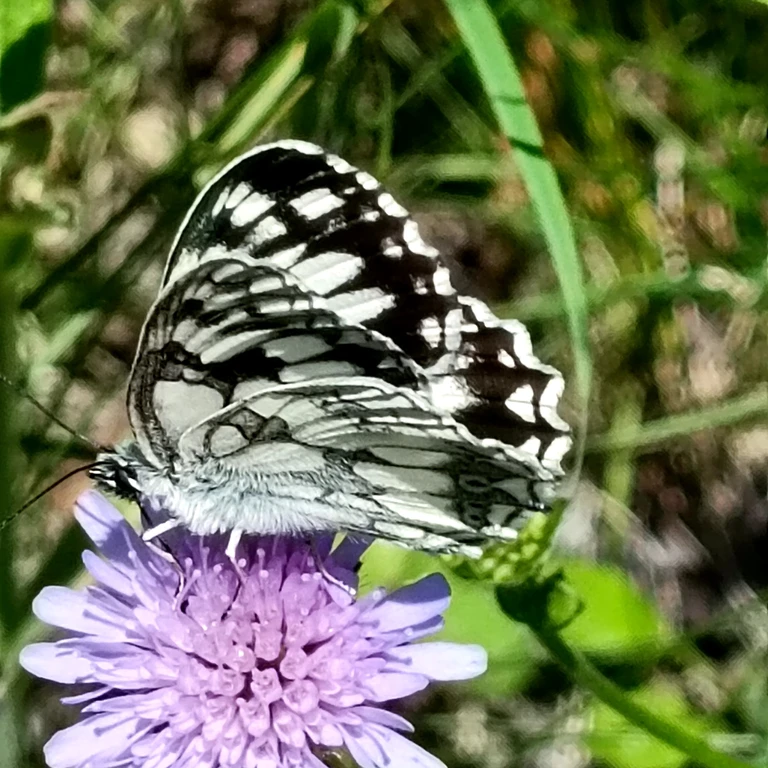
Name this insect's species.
Melanargia galathea
